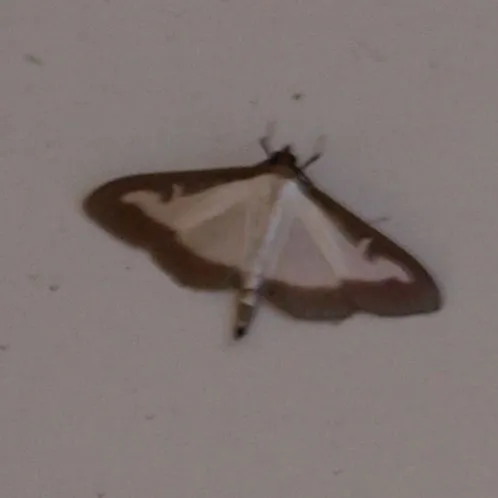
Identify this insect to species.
Cydalima perspectalis
